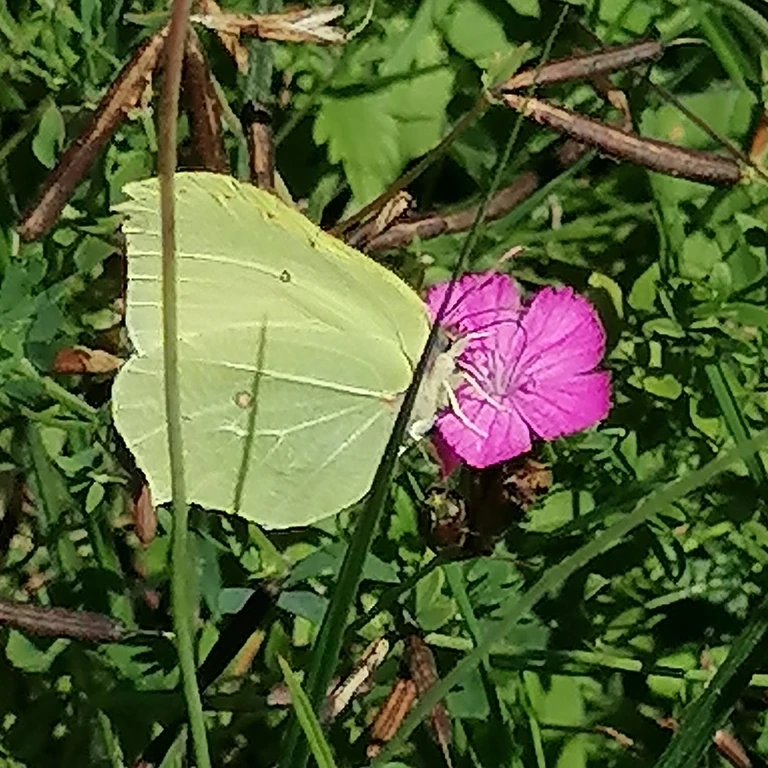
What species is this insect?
Gonepteryx rhamni
